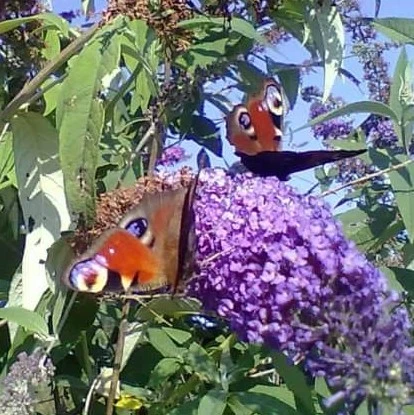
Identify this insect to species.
Aglais io
